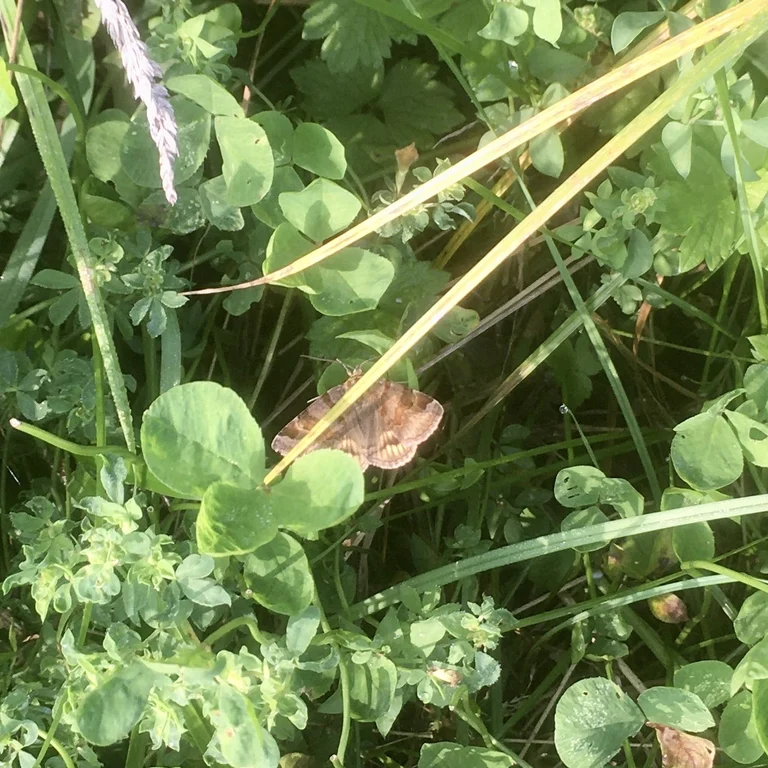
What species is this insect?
Euclidia glyphica
